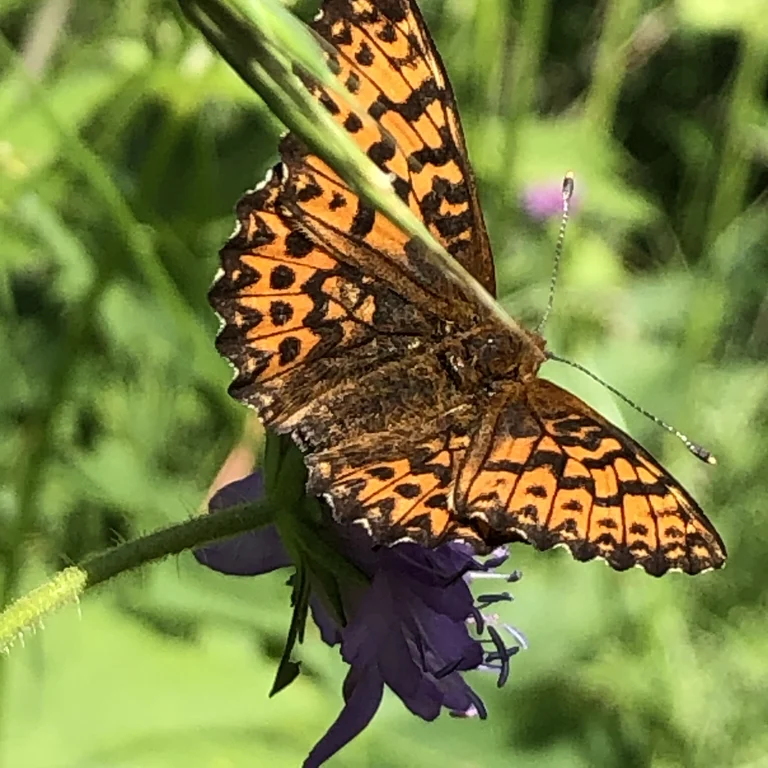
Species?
Boloria titania
